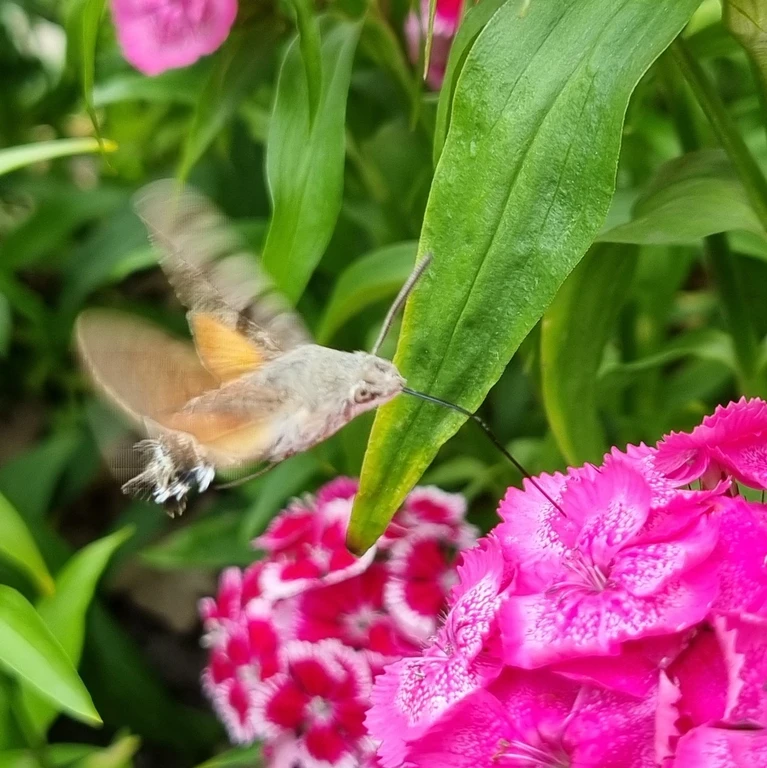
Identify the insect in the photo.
Macroglossum stellatarum
